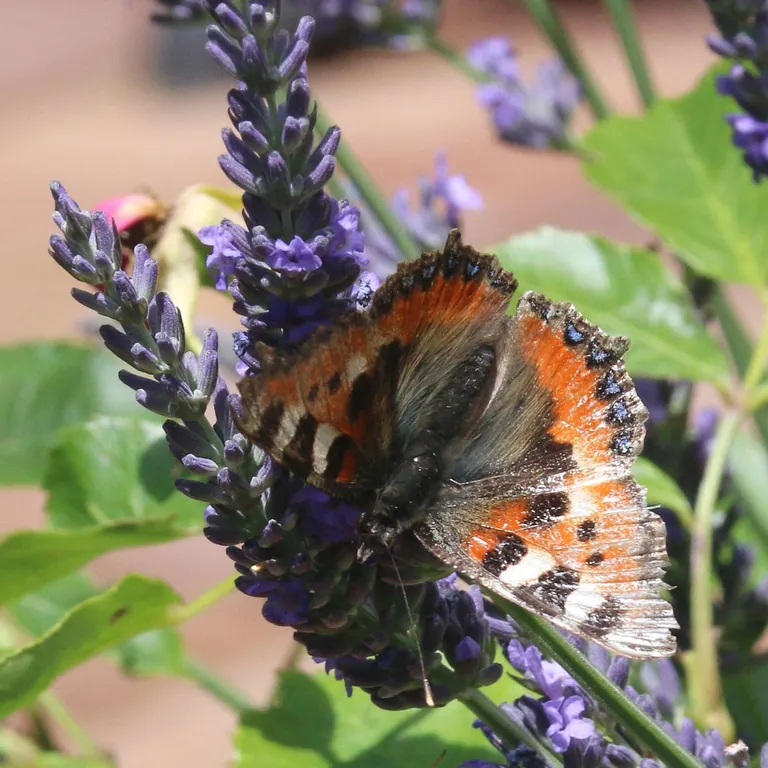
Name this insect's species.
Aglais urticae
